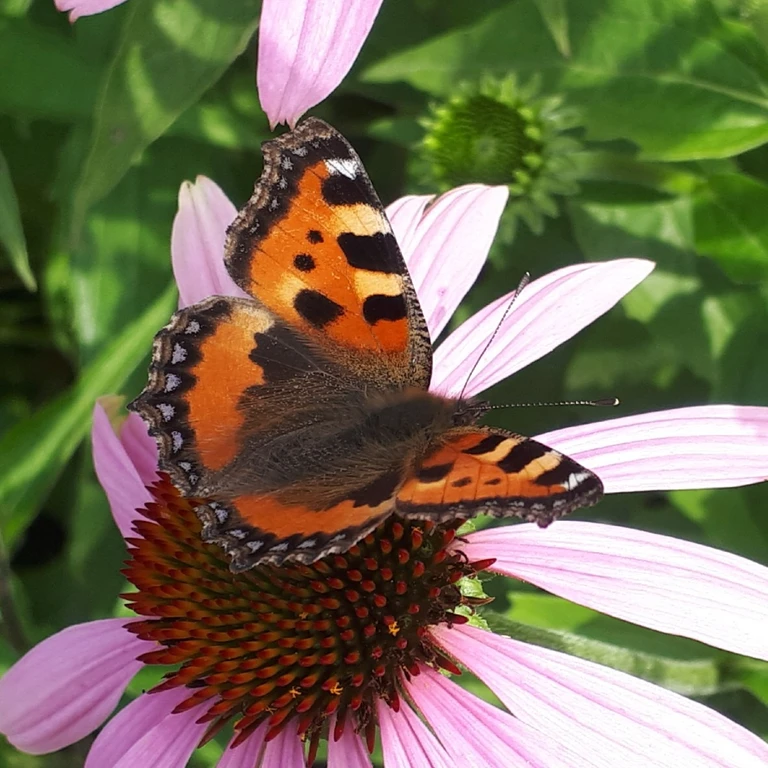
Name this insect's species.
Aglais urticae
